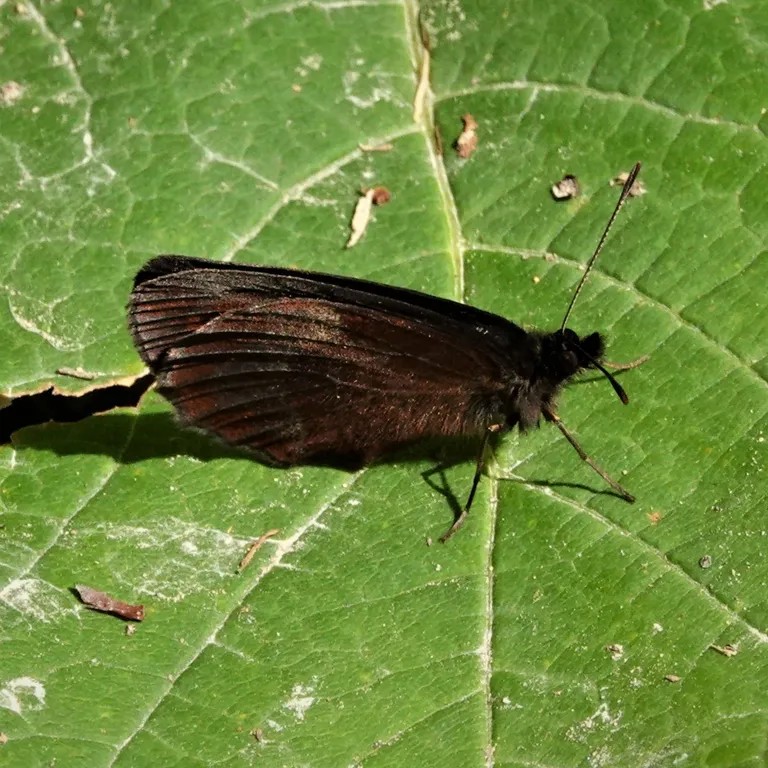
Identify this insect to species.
Erebia aethiops
